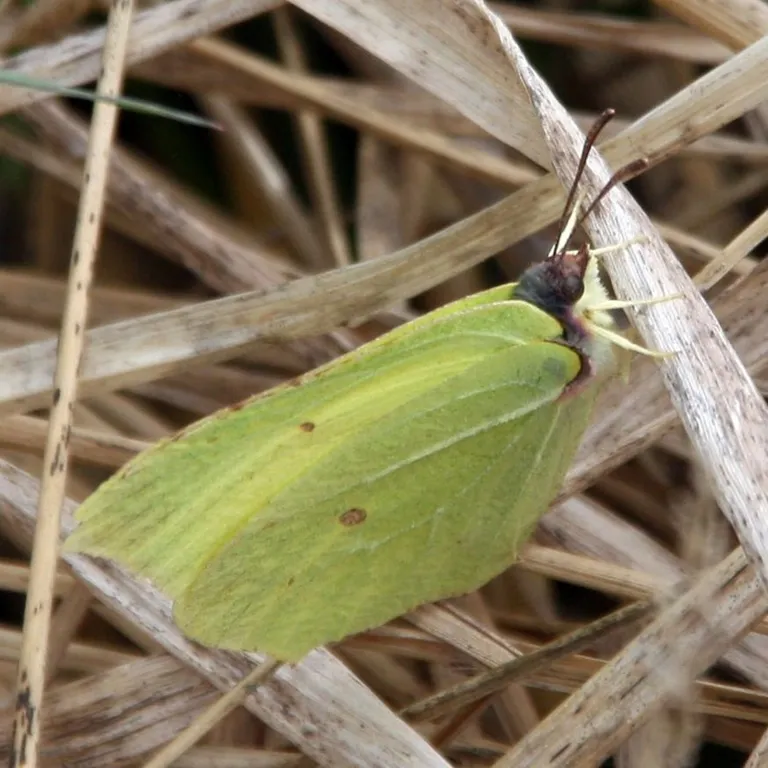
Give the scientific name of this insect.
Gonepteryx rhamni
